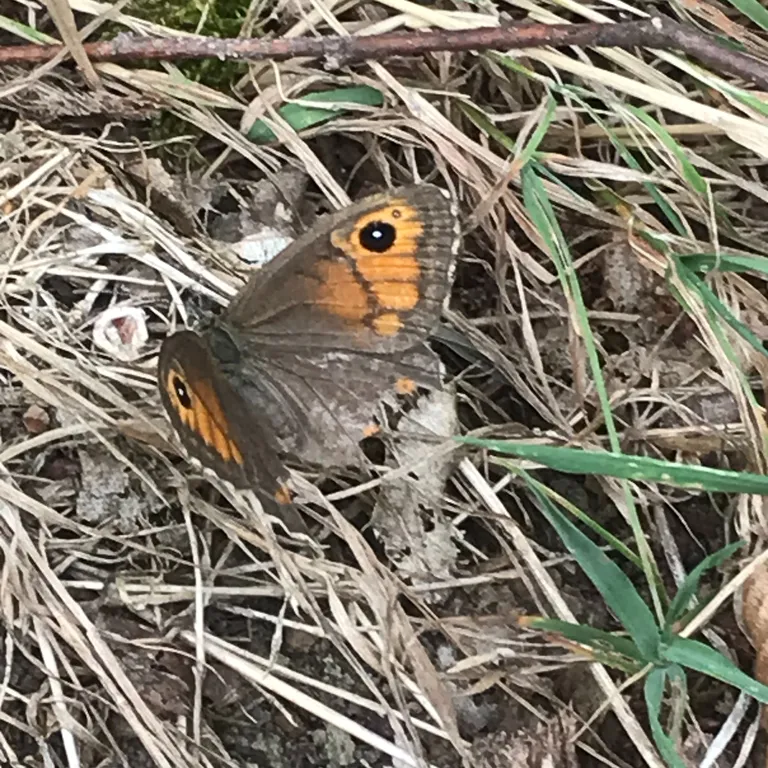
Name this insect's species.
Lasiommata maera (also Pararge maera)
